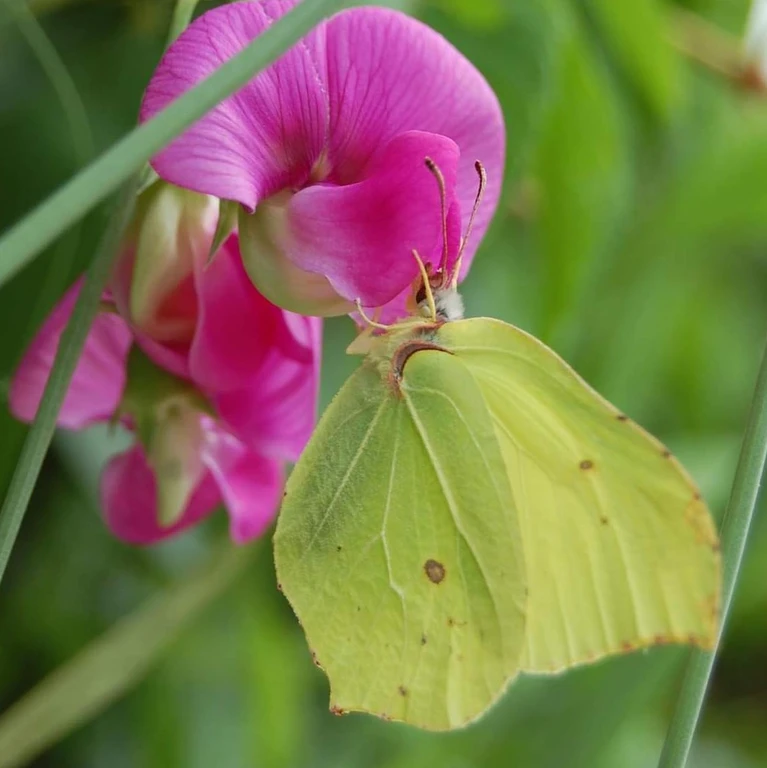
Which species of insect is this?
Gonepteryx rhamni
